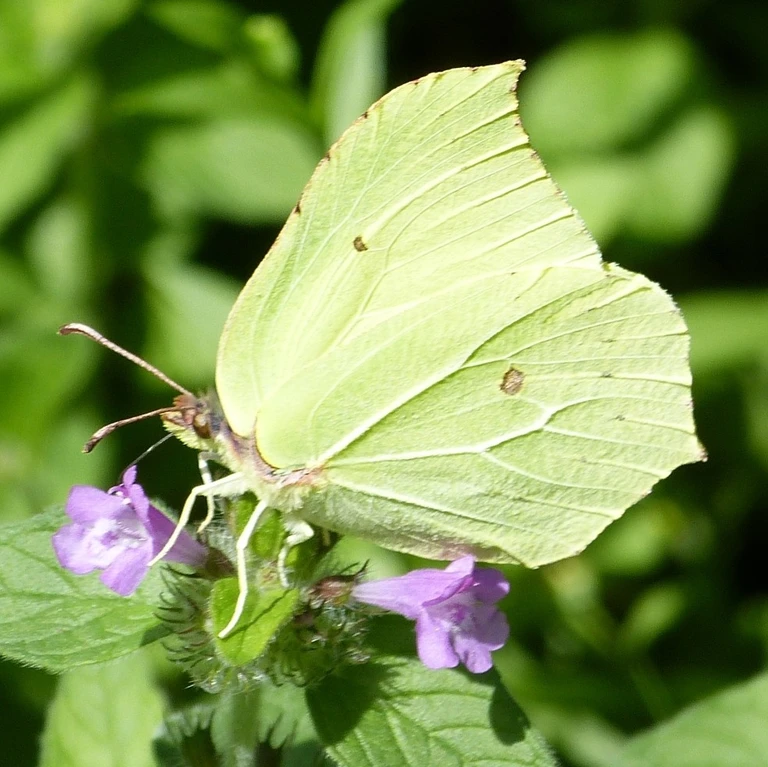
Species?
Gonepteryx rhamni
